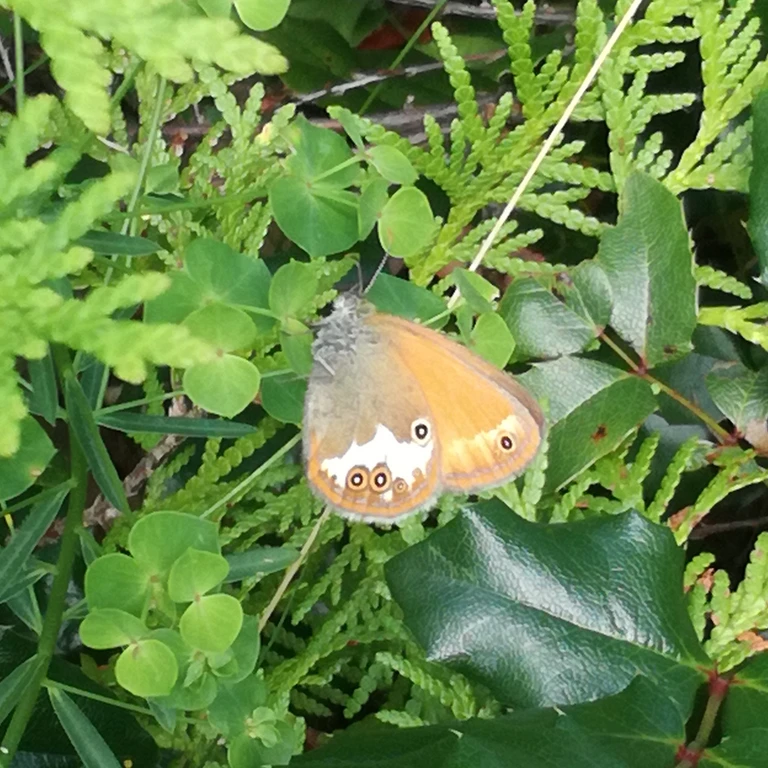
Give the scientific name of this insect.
Coenonympha arcania
